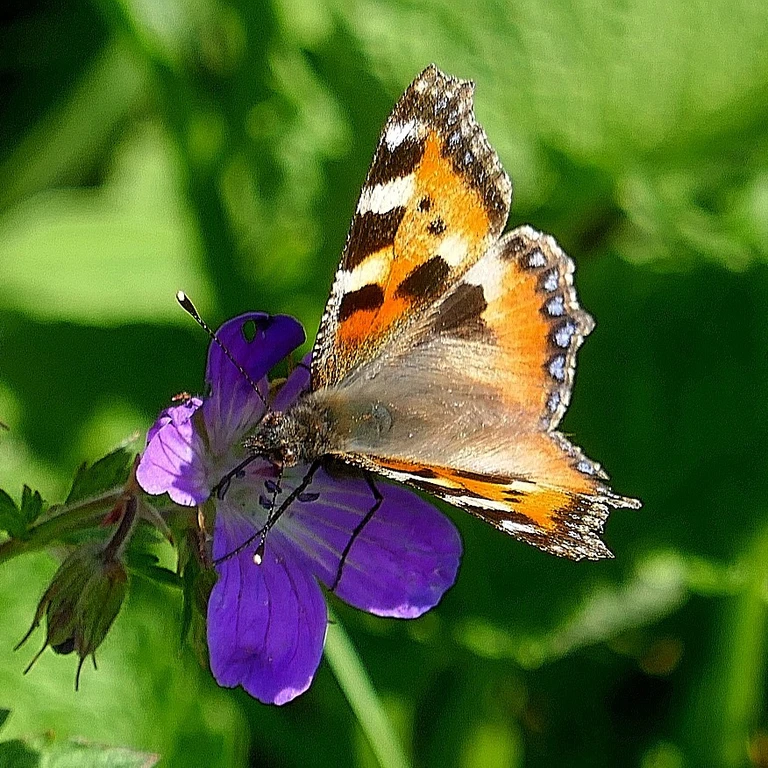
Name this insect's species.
Aglais urticae
